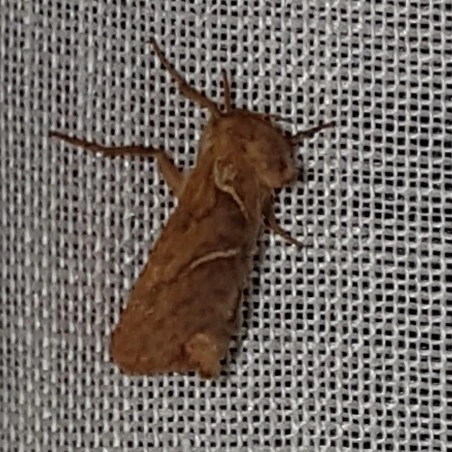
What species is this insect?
Triodia sylvina
